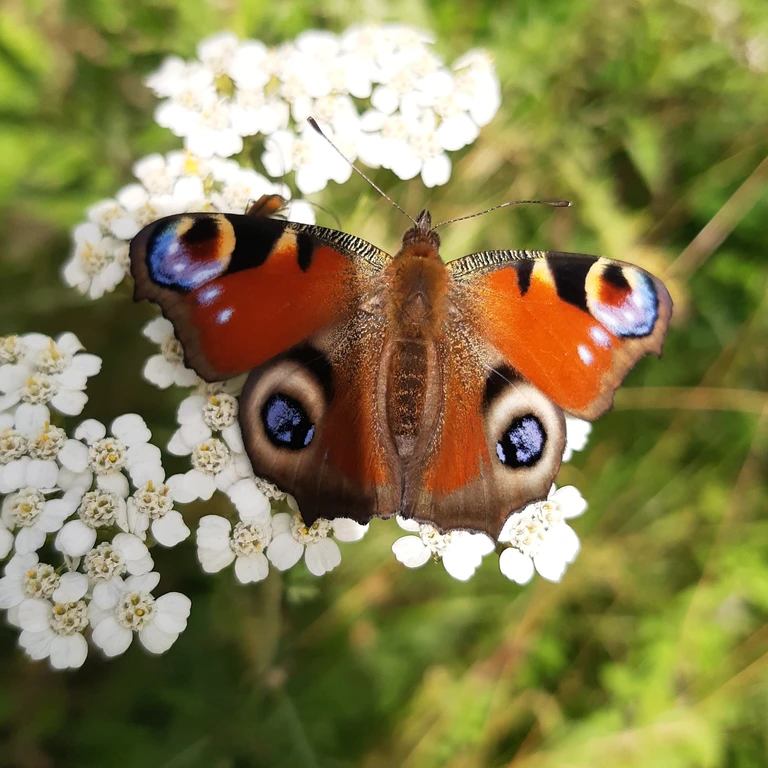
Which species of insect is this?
Aglais io
